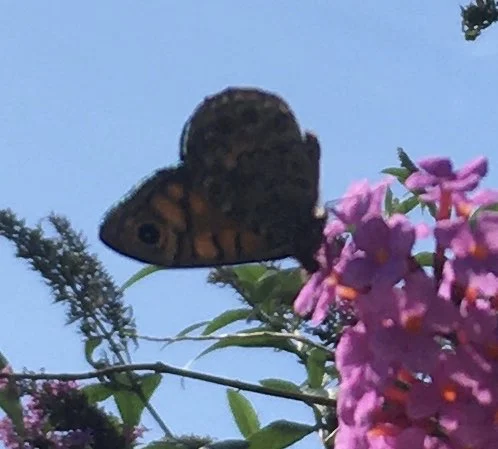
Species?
Lasiommata megera (also Pararge megera)
